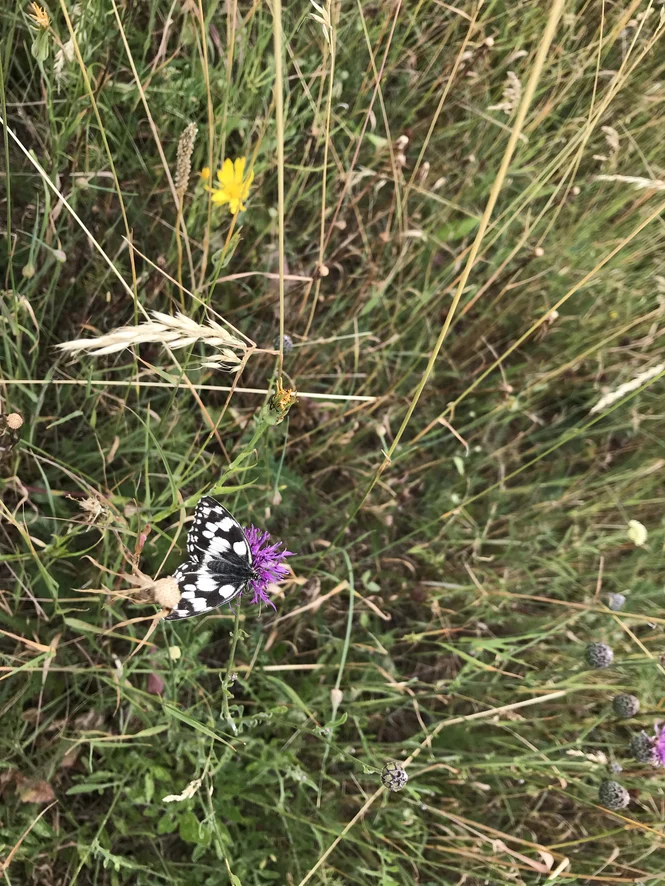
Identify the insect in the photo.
Melanargia galathea
